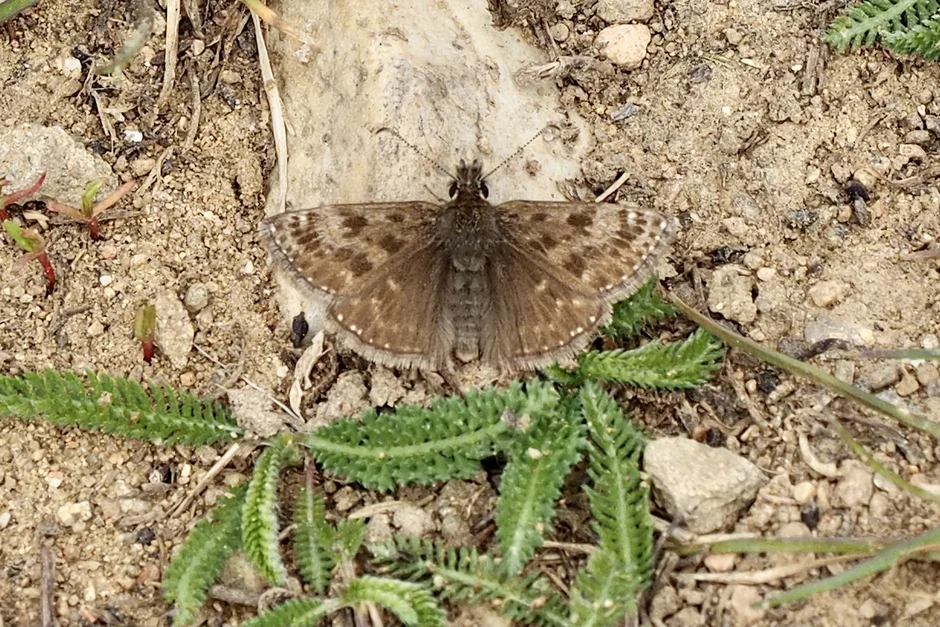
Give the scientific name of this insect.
Erynnis tages
